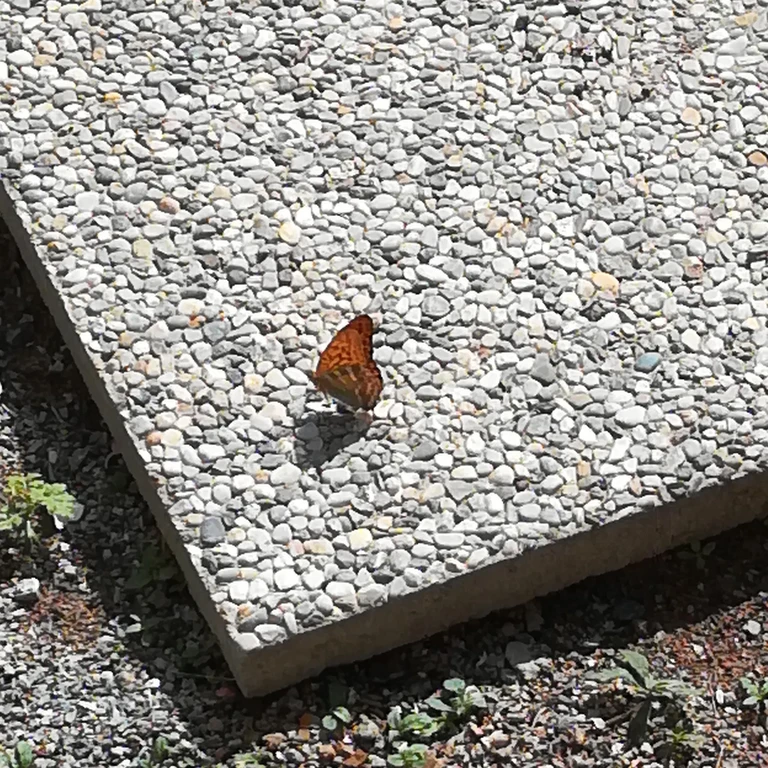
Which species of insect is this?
Argynnis paphia
